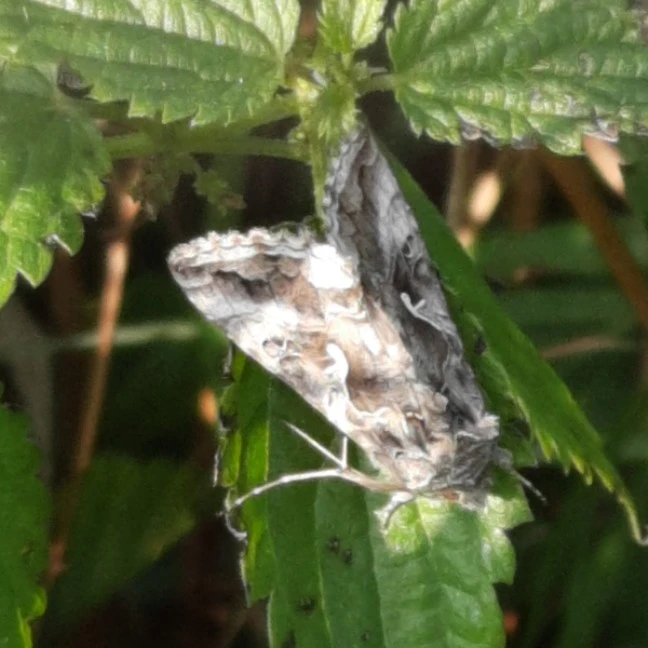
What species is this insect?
Autographa gamma
